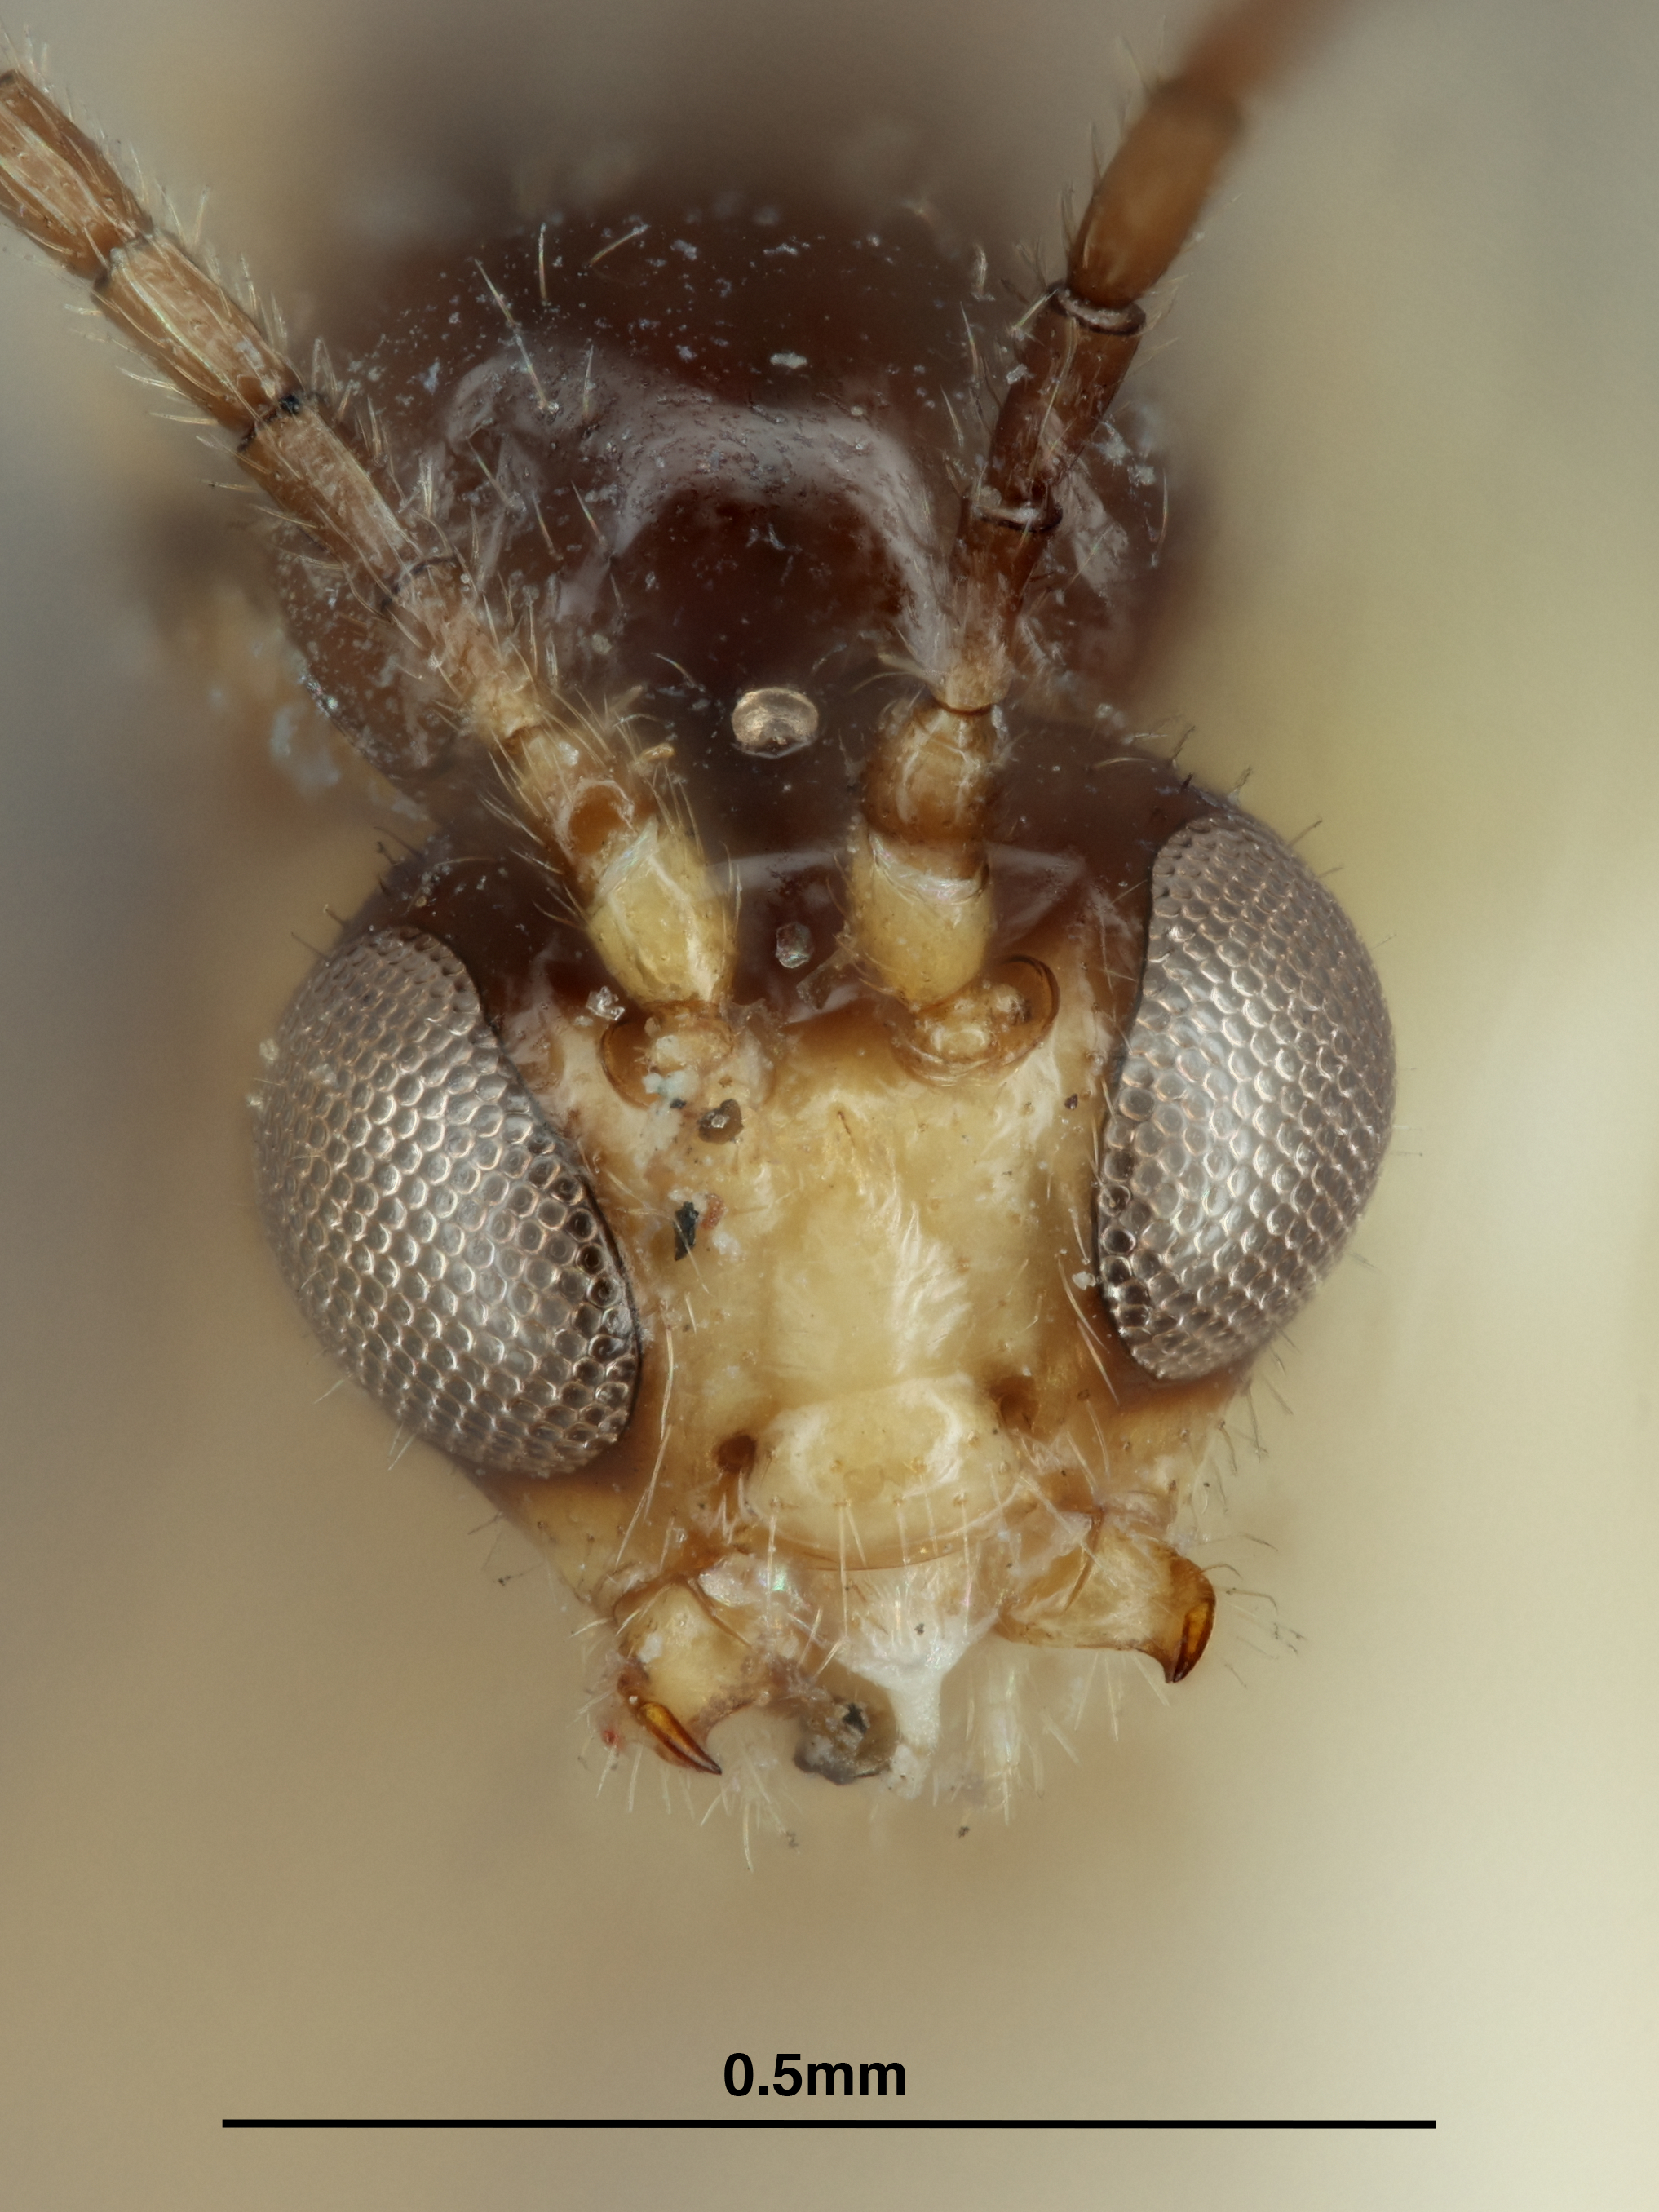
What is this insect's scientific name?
Aphidius kakimiaphidis
